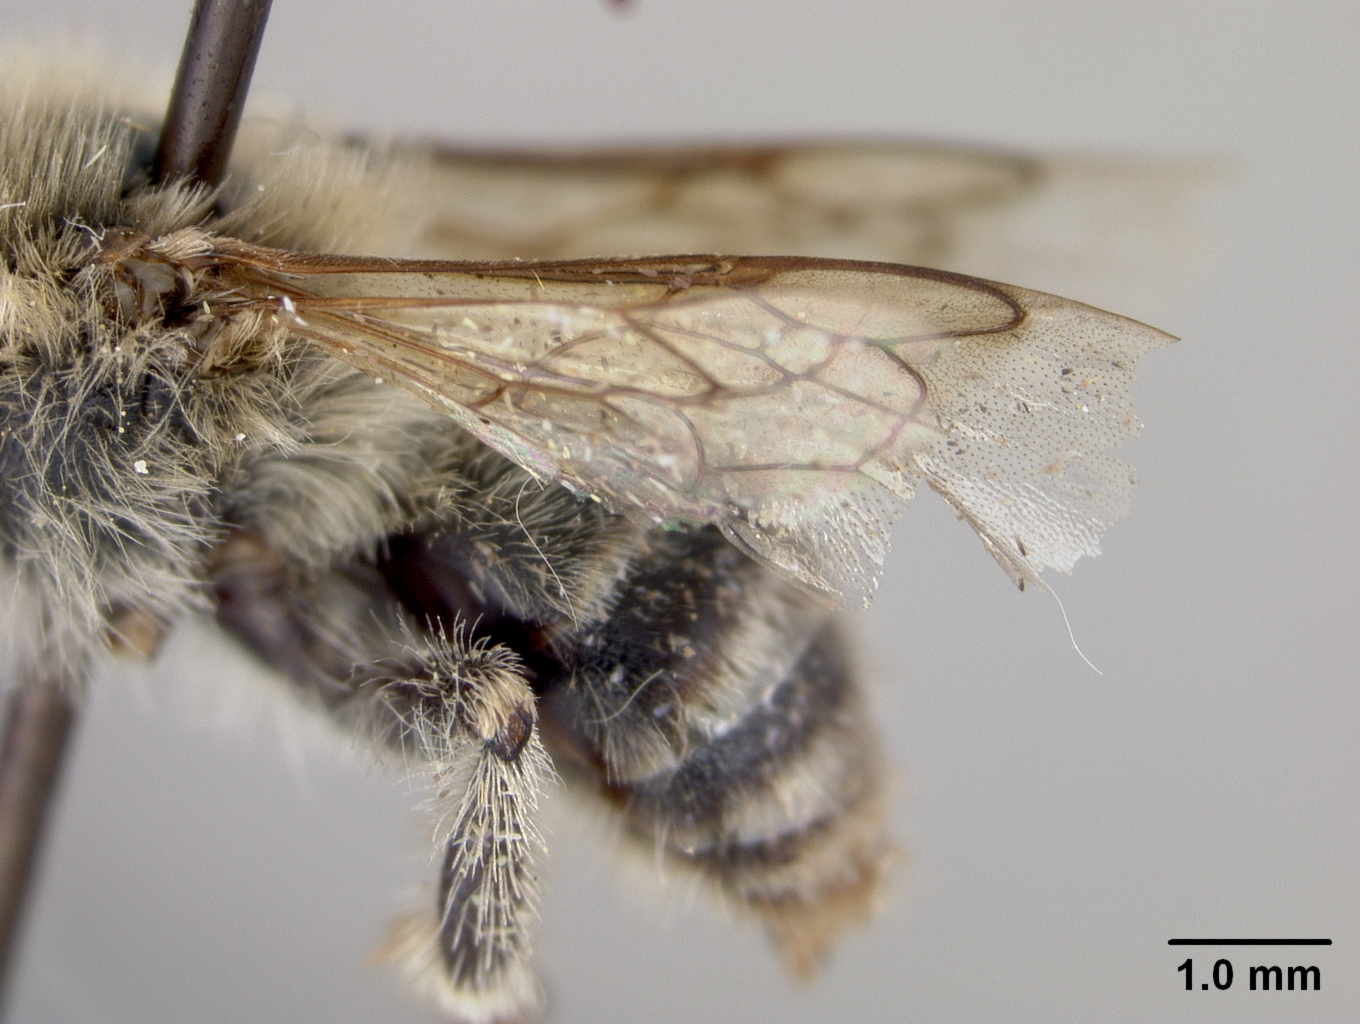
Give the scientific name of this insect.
Melissodes griseihirta
